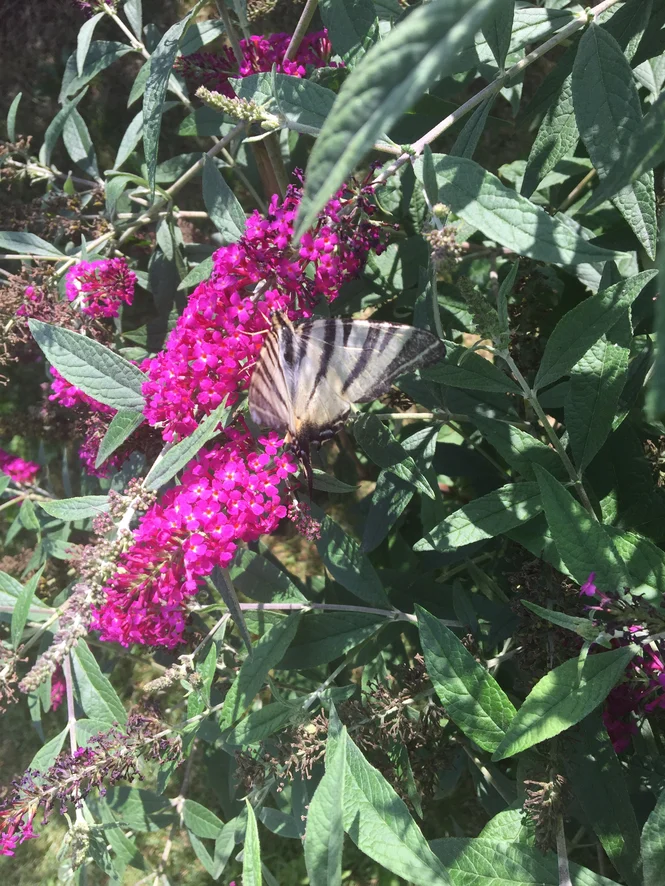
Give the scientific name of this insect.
Iphiclides podalirius
